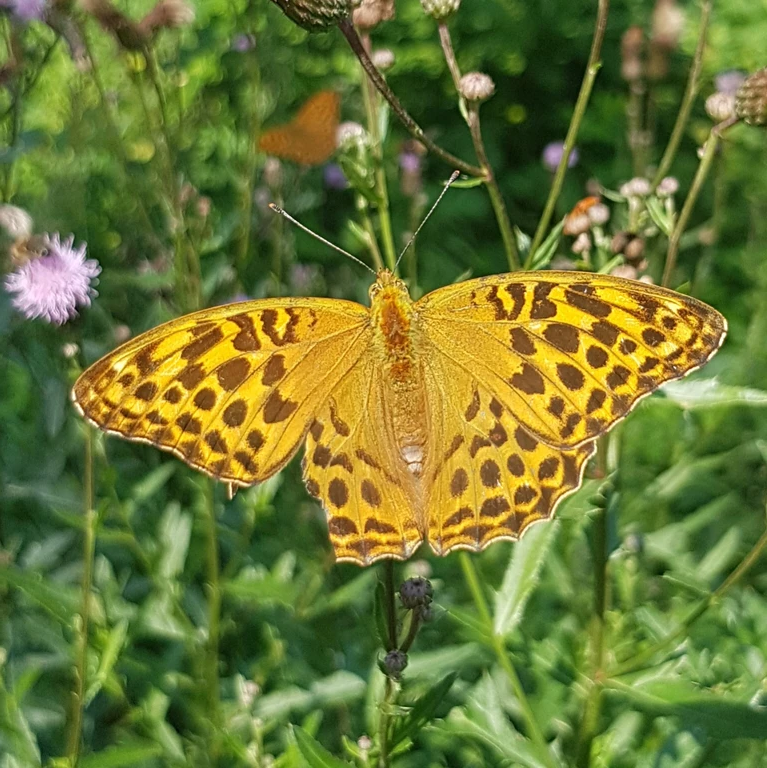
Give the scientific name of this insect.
Argynnis paphia
